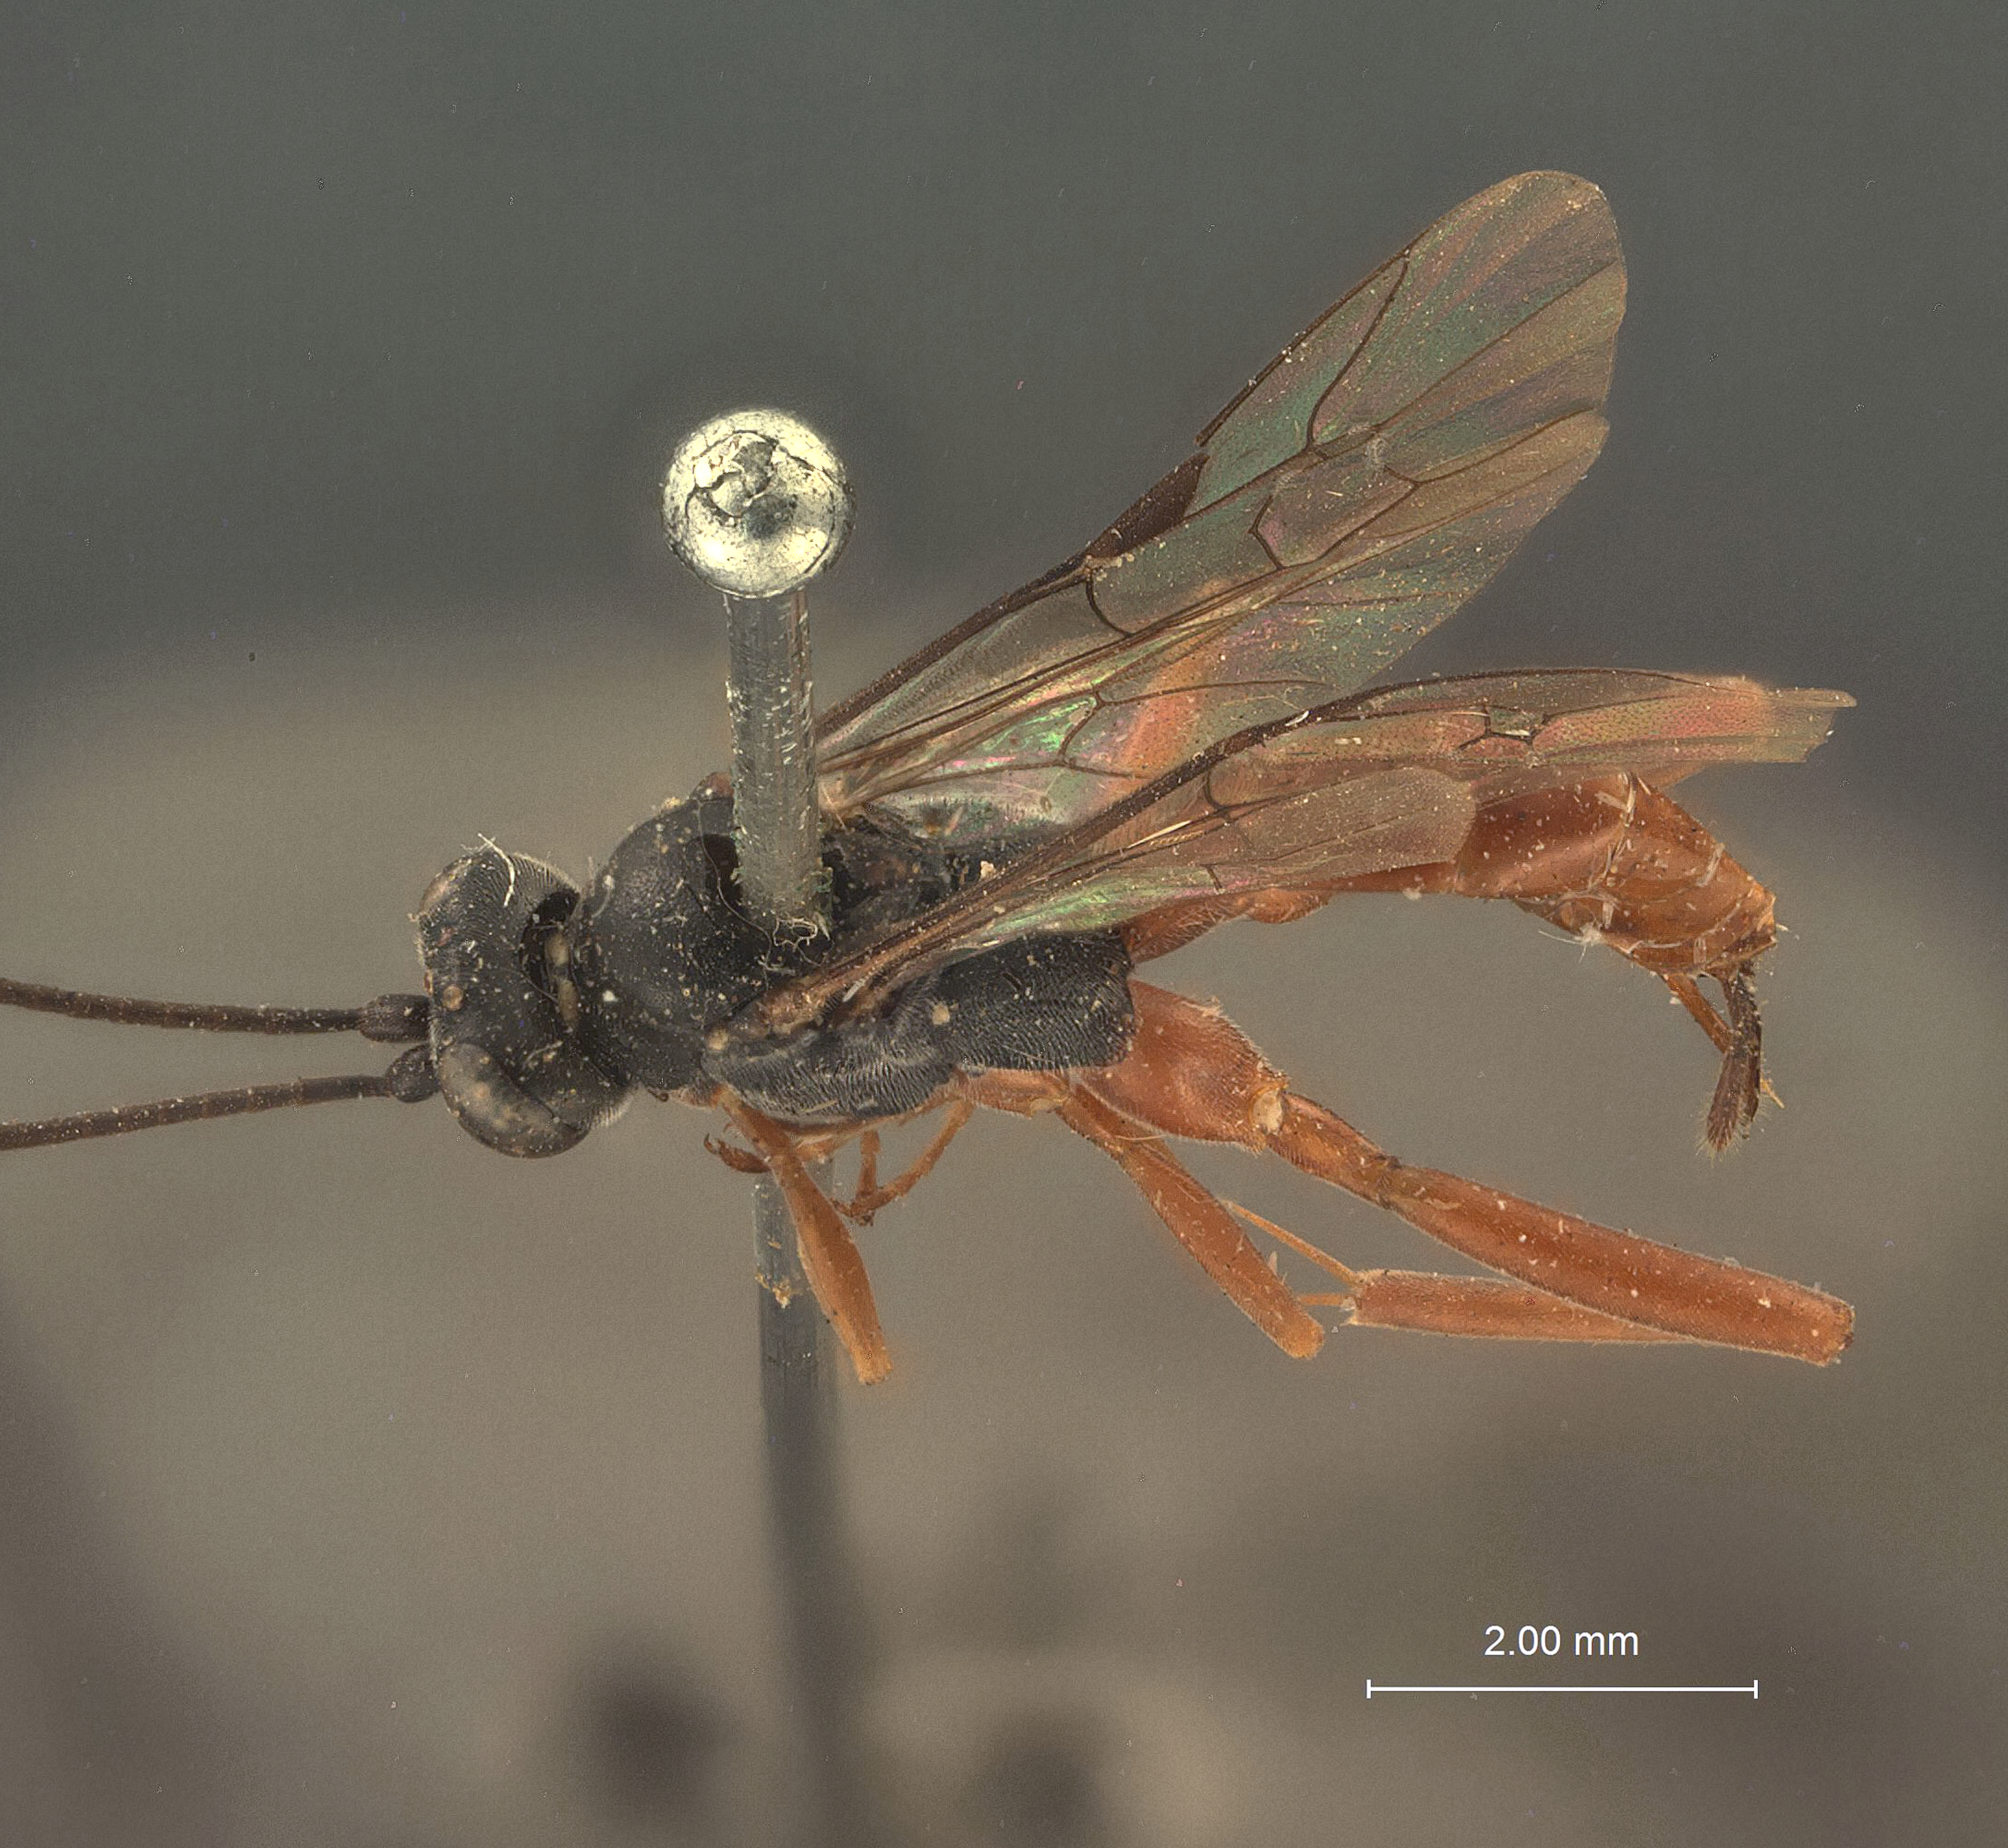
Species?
Exetastes ruficoxalis
